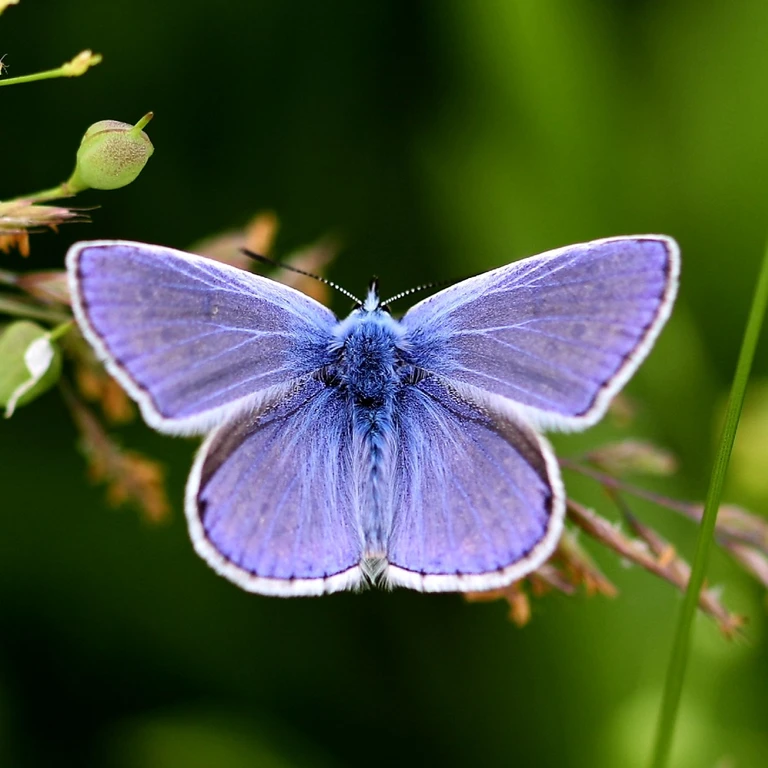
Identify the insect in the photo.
Polyommatus icarus
